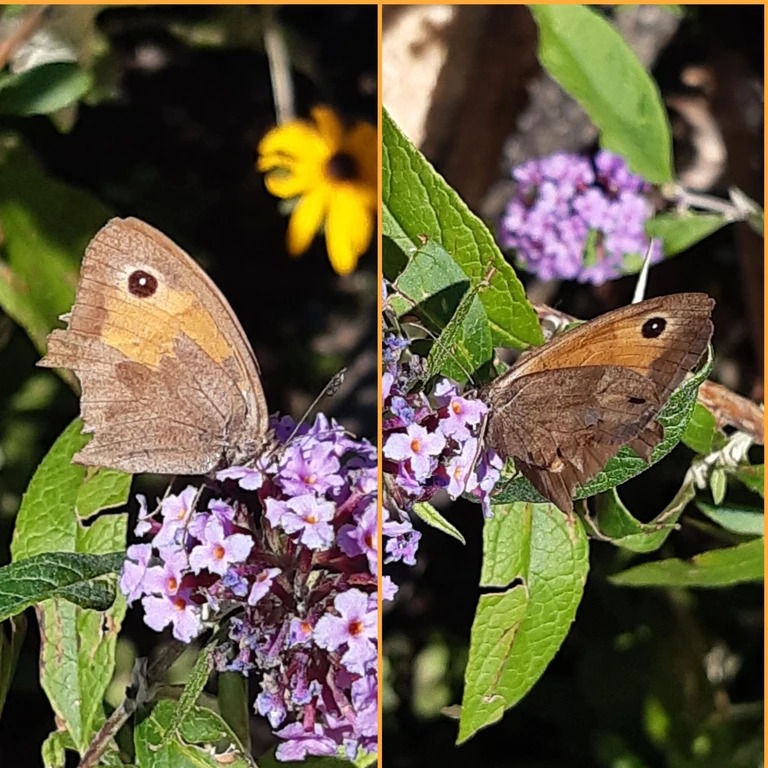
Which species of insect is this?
Maniola jurtina
